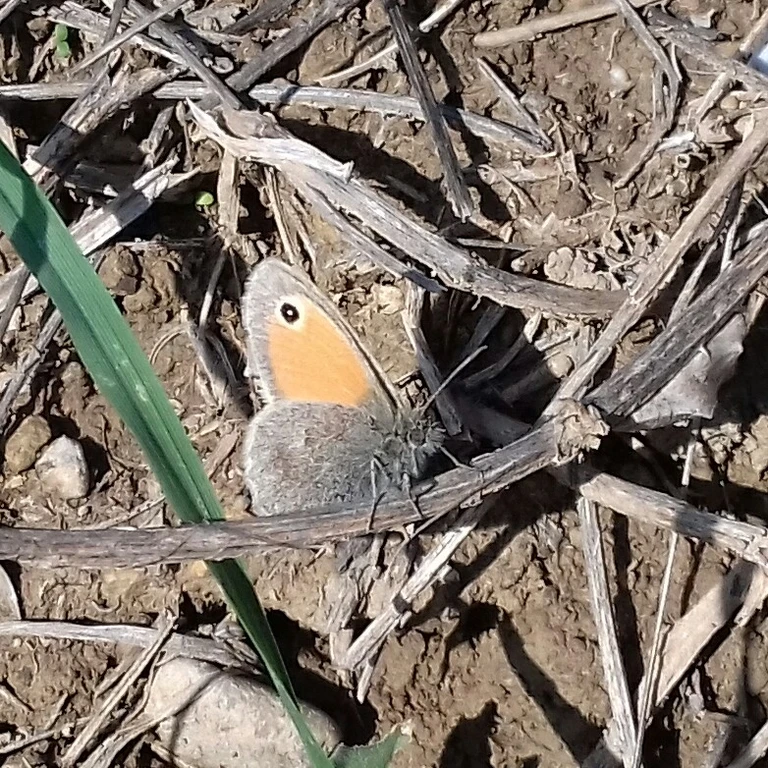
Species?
Coenonympha pamphilus
